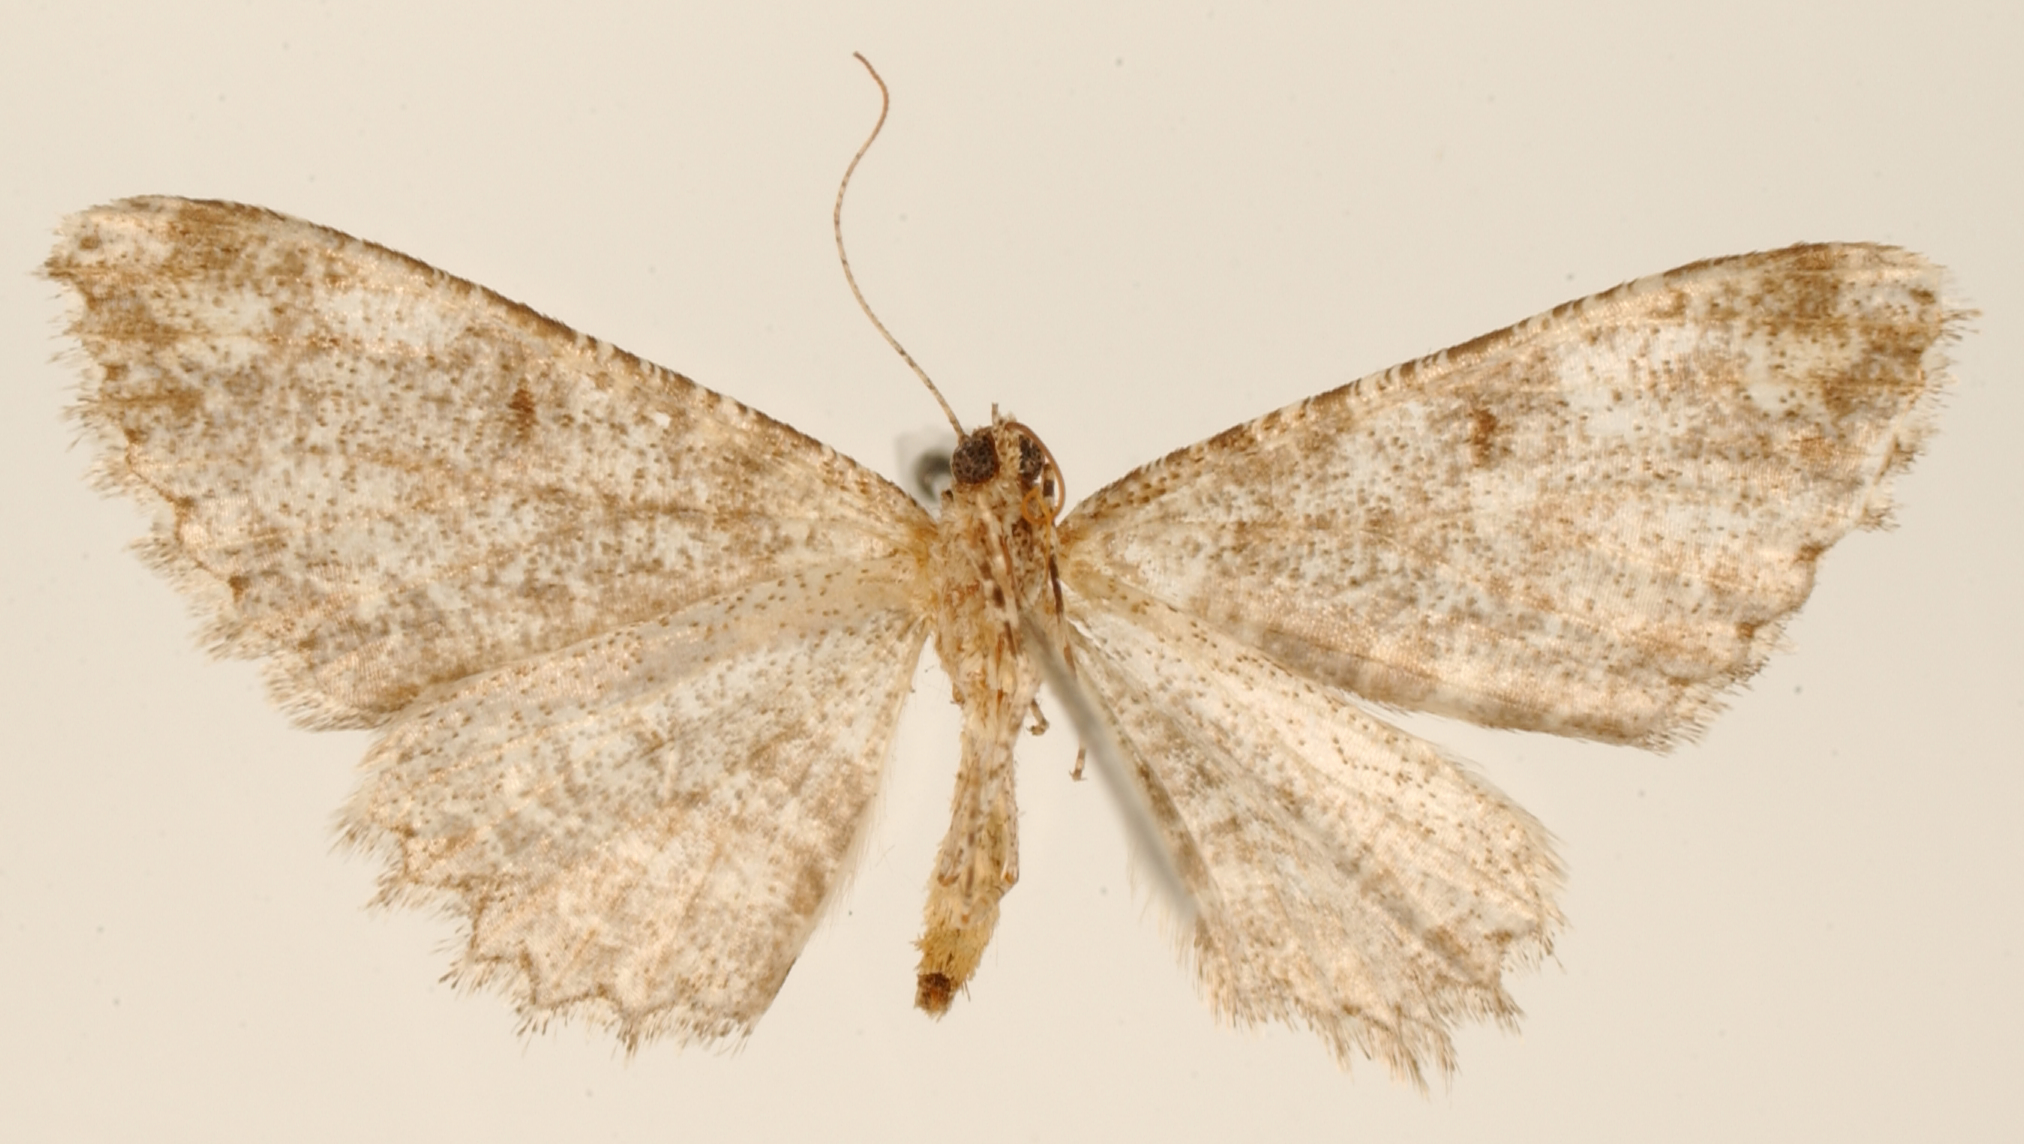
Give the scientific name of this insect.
Iridopsis piperata
